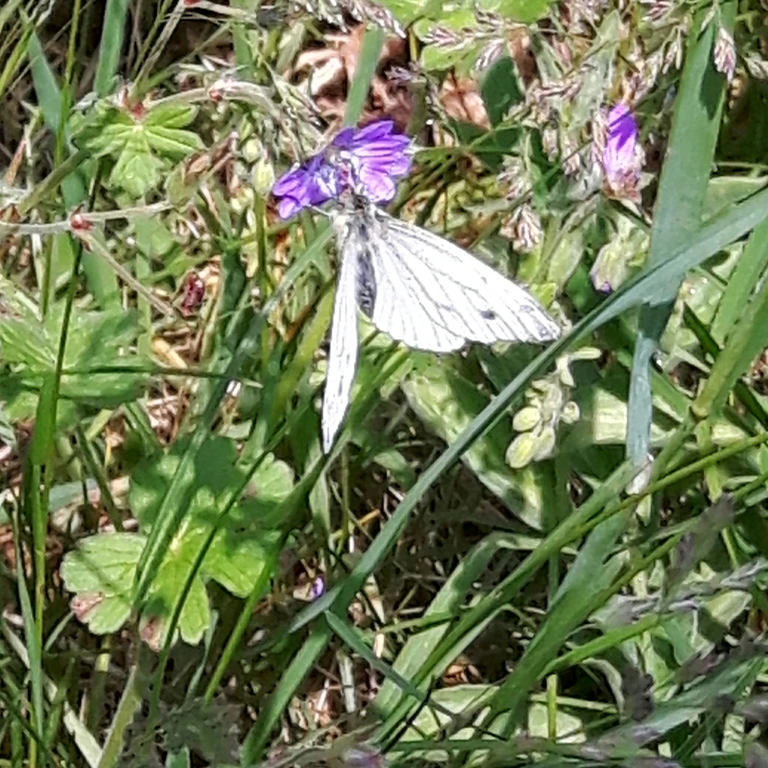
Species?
Pieris napi
